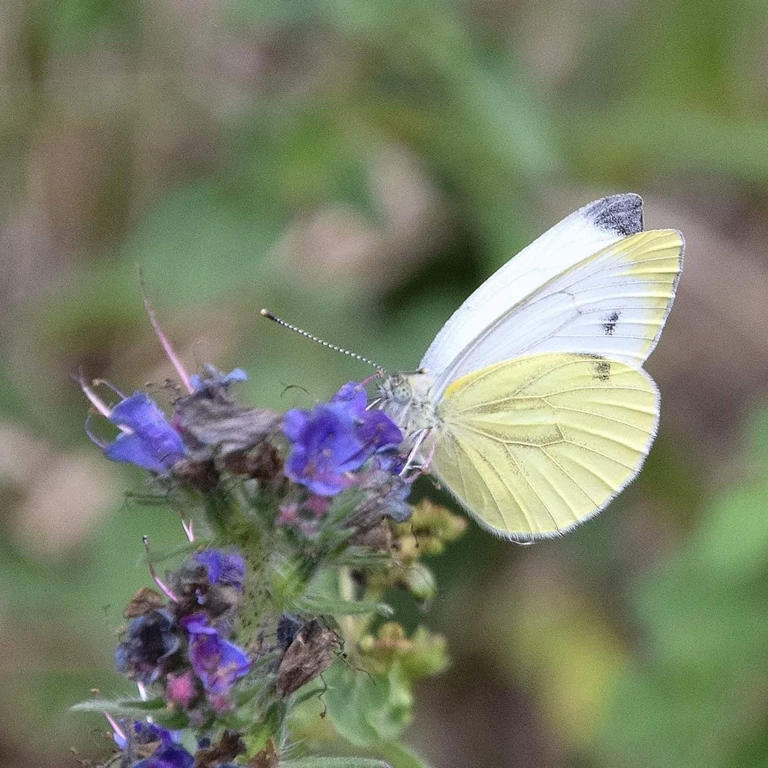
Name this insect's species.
Pieris napi
